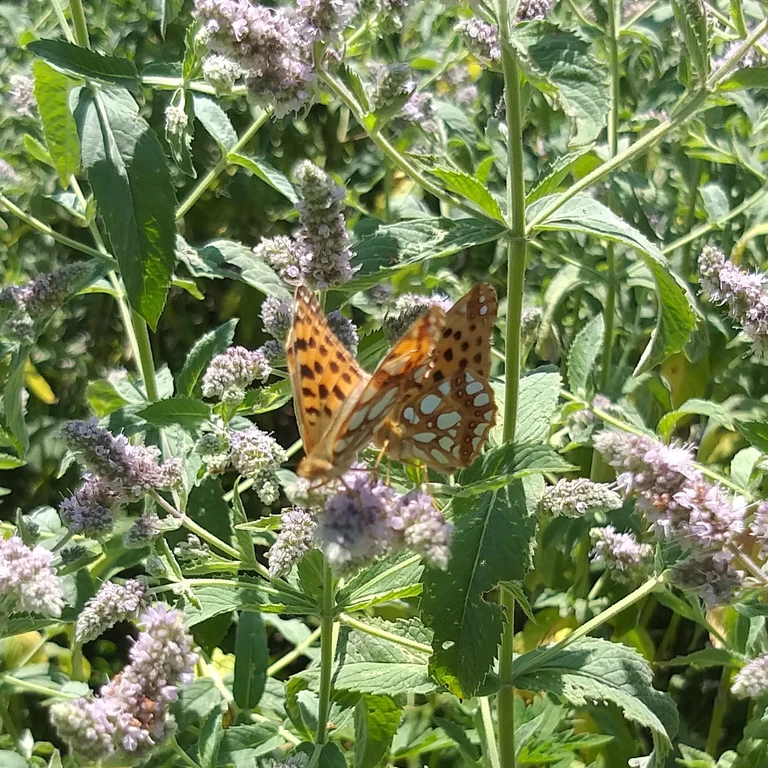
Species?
Issoria lathonia
